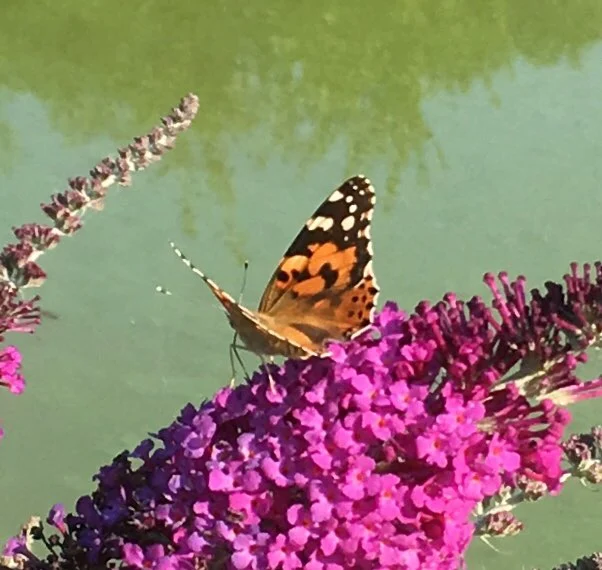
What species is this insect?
Vanessa cardui
